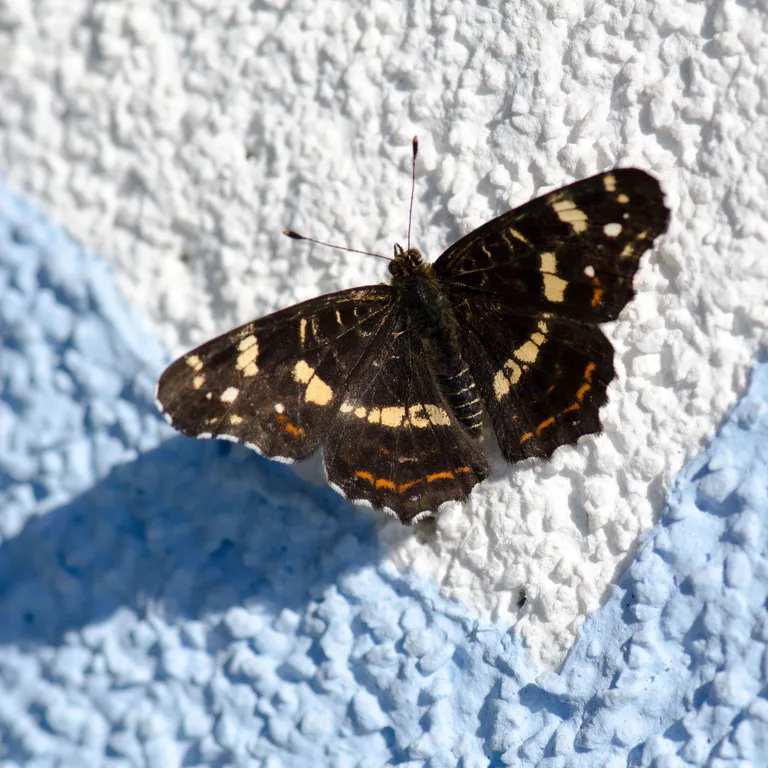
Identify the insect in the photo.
Araschnia levana
